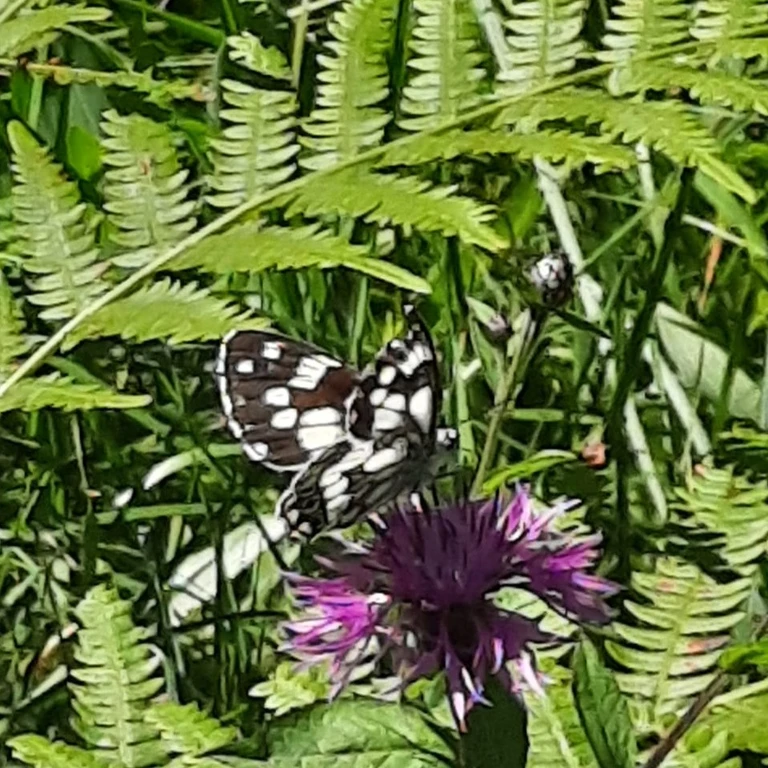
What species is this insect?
Melanargia galathea
